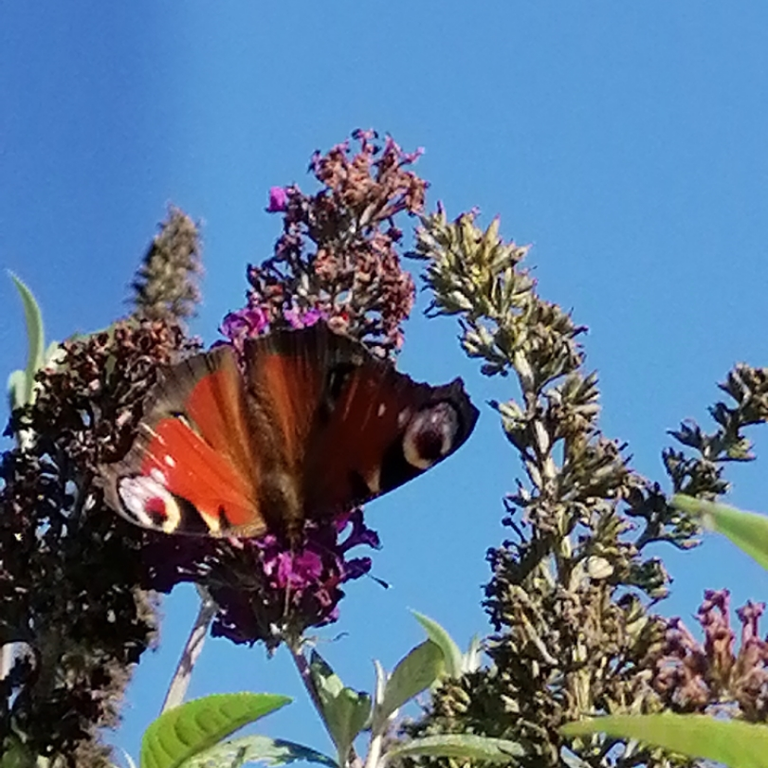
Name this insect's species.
Aglais io
